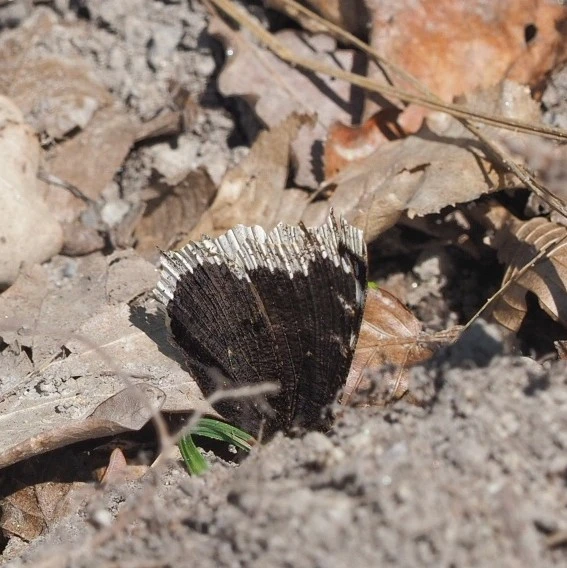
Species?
Nymphalis antiopa
